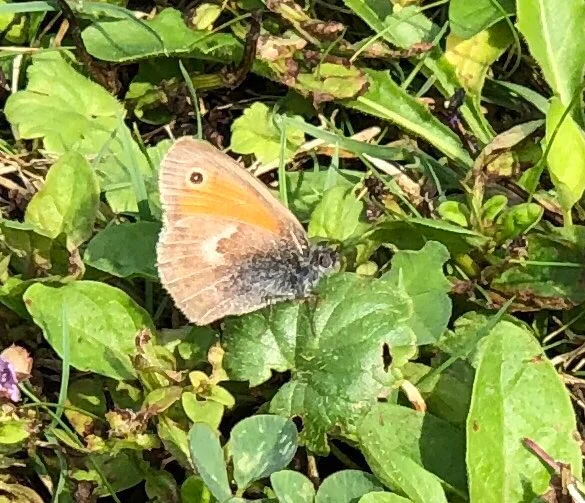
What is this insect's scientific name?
Coenonympha pamphilus
